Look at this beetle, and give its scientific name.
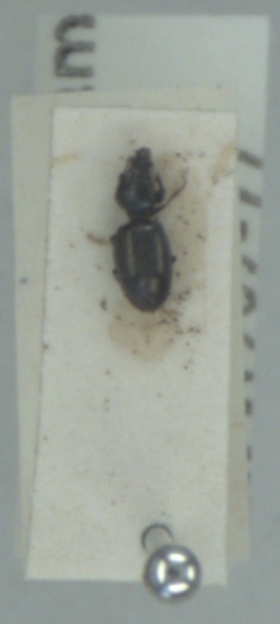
Dyschirius tristis
